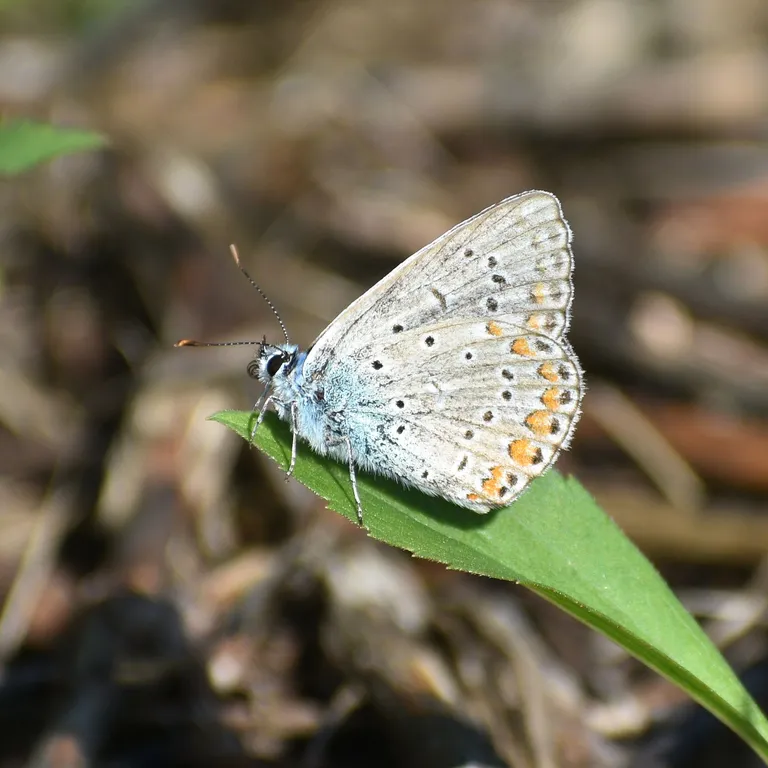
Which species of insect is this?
Polyommatus icarus
